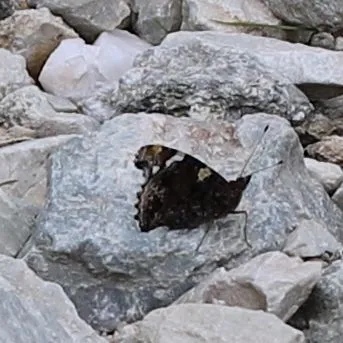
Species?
Vanessa atalanta
